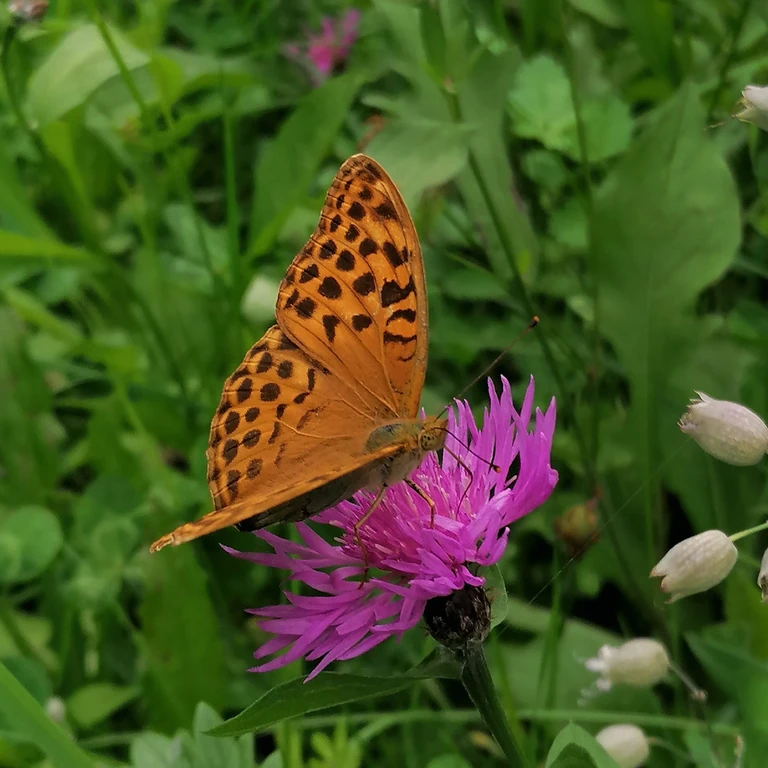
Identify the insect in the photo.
Argynnis paphia
